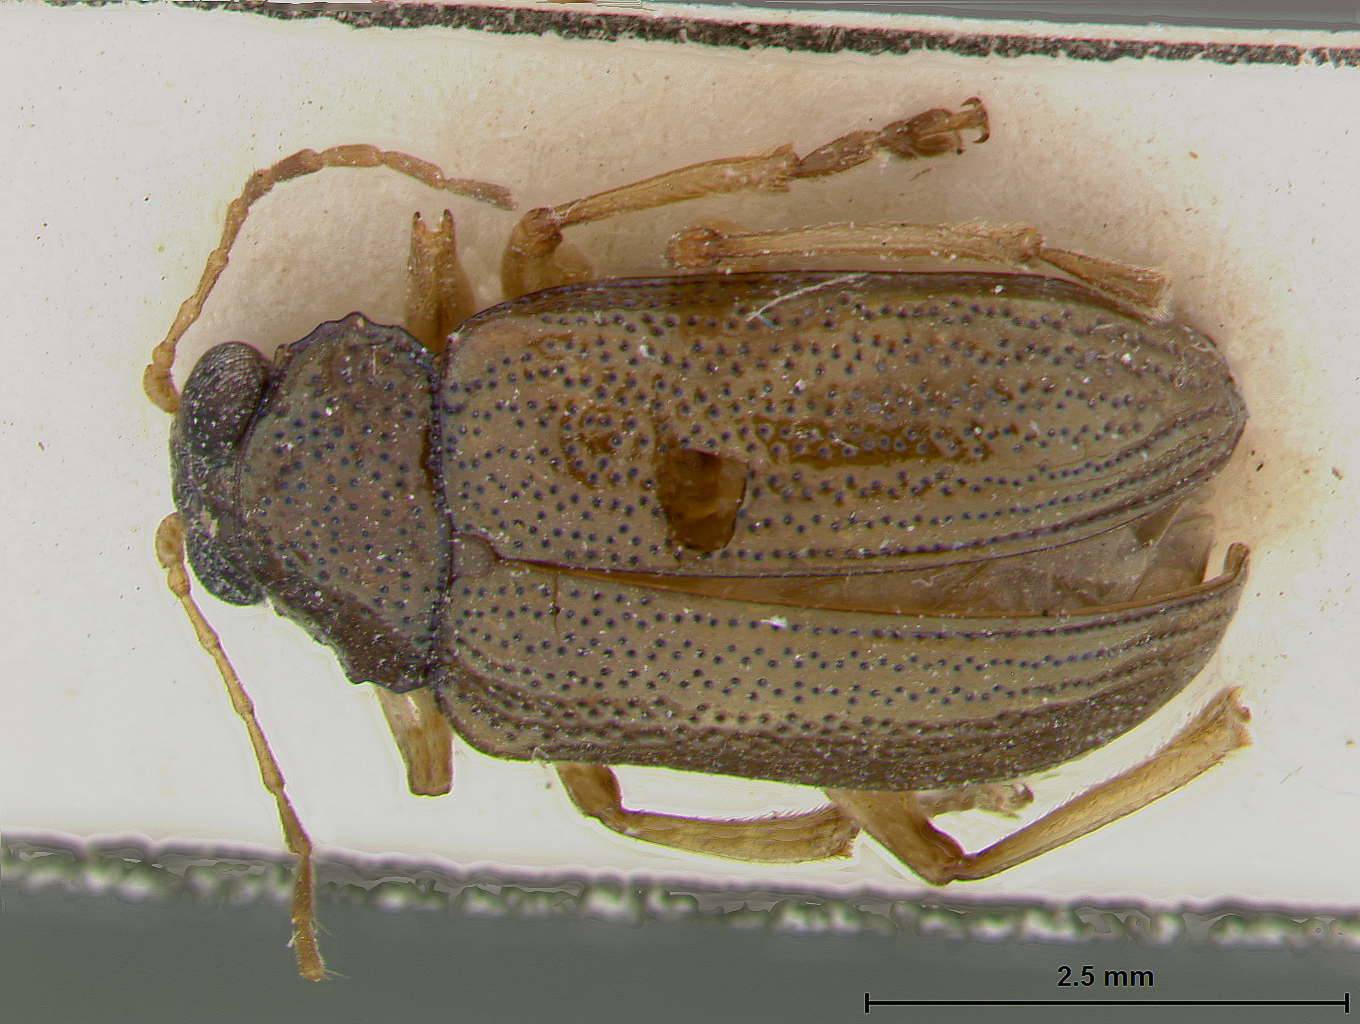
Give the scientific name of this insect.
Colaspis dispar
